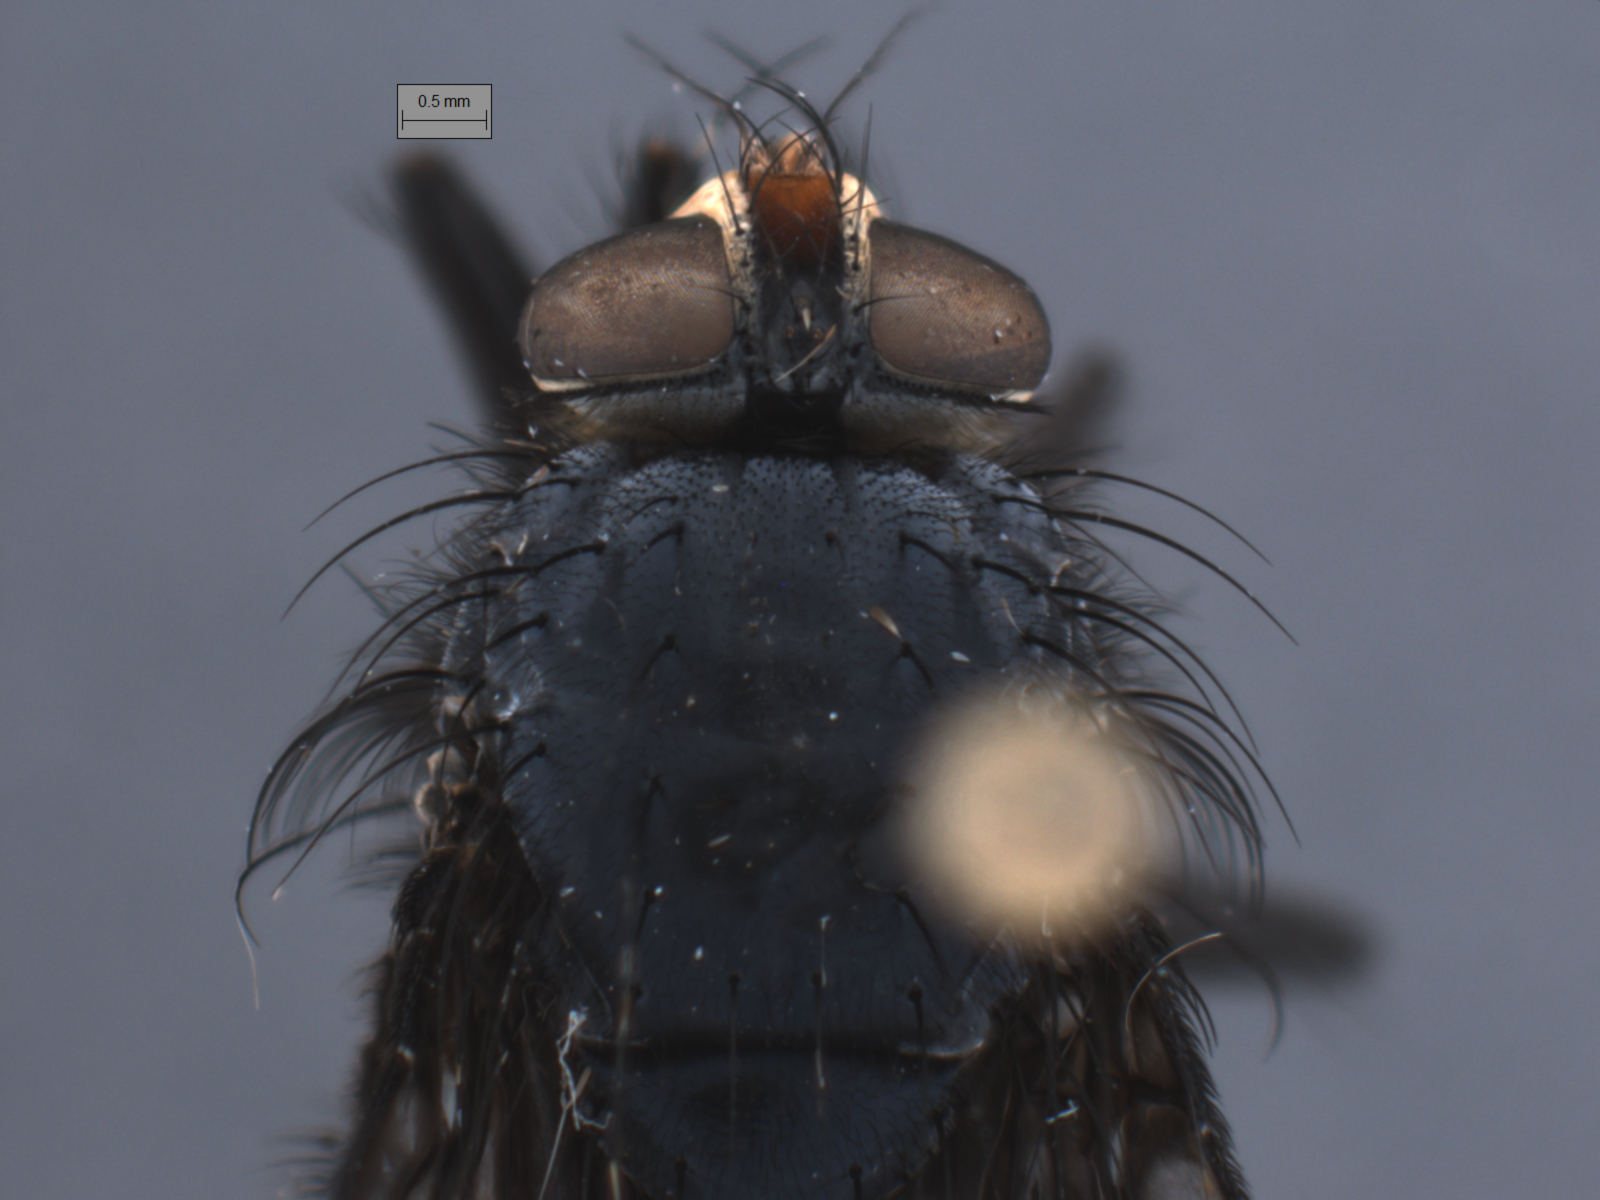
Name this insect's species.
Huascaromusca xanthorrhina
